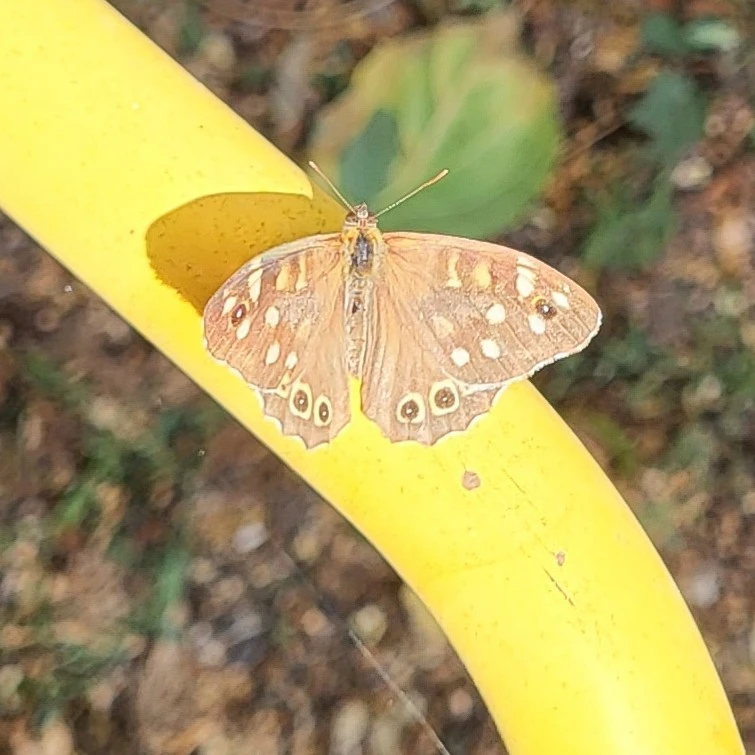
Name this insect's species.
Pararge aegeria
